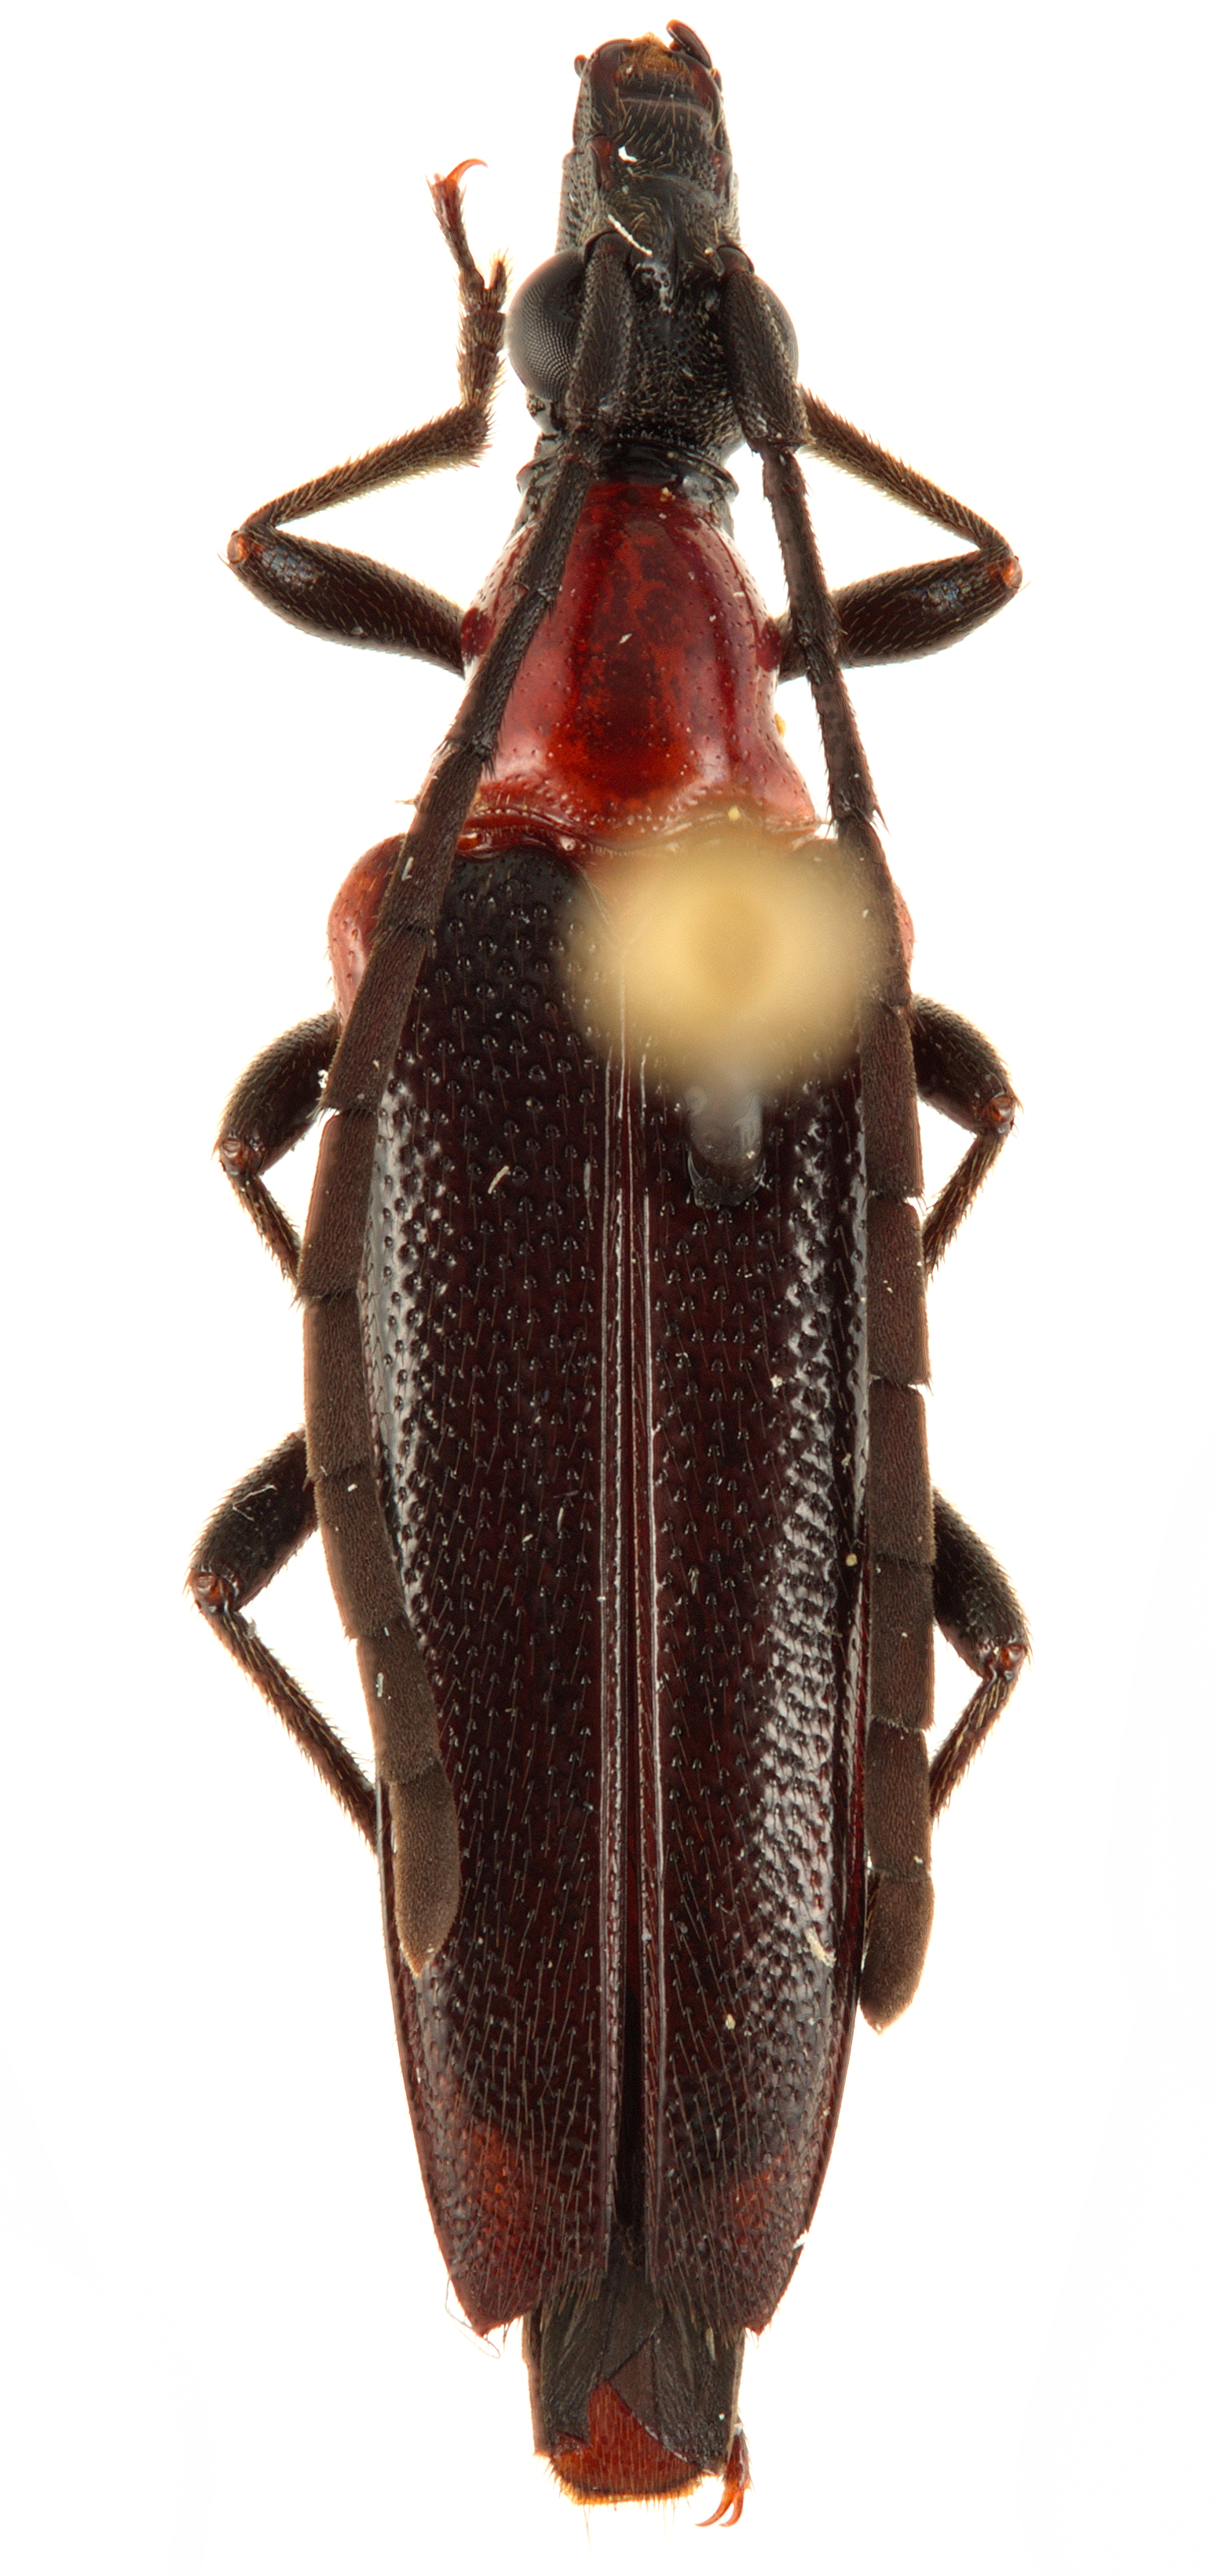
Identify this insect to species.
Cyphonotida rostrata
